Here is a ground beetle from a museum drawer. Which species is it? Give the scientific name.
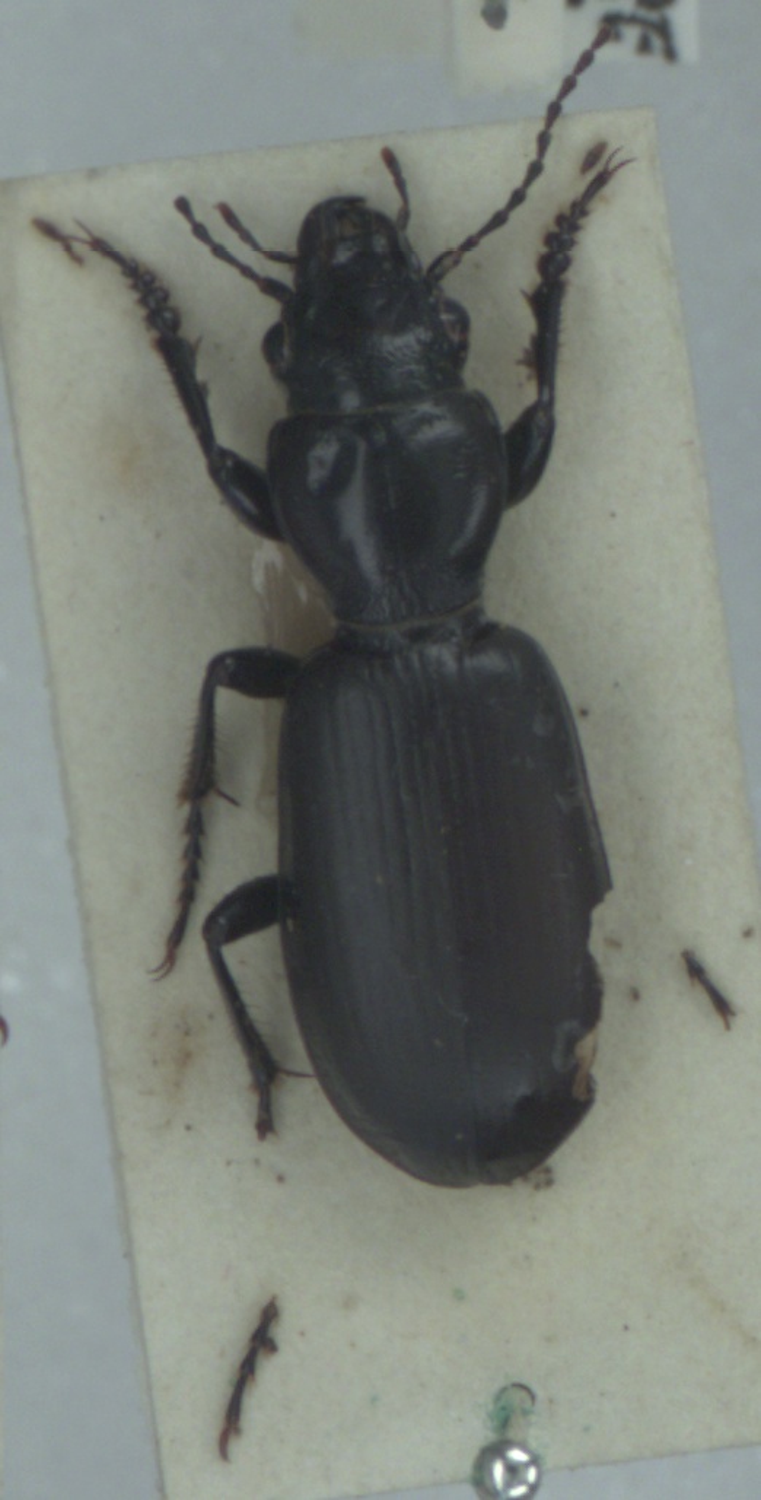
Broscus cephalotes
